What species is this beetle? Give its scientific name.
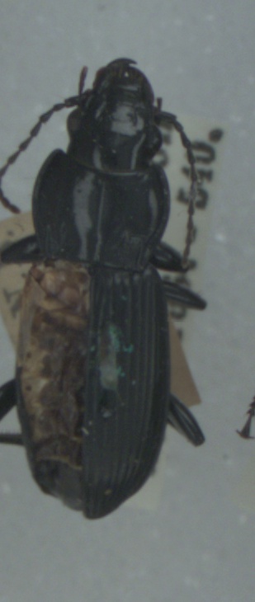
Pterostichus melanarius
